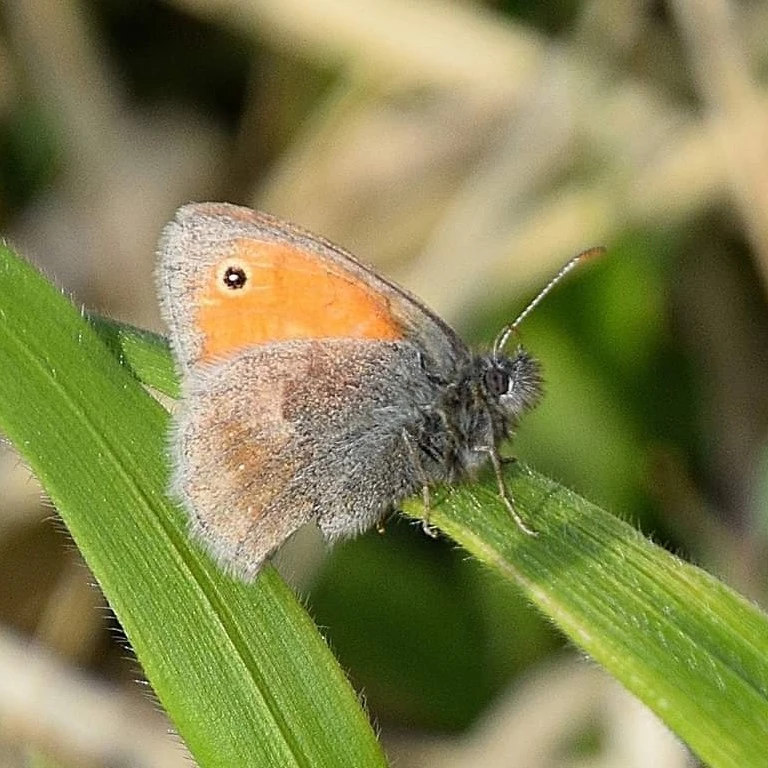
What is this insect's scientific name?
Coenonympha pamphilus
